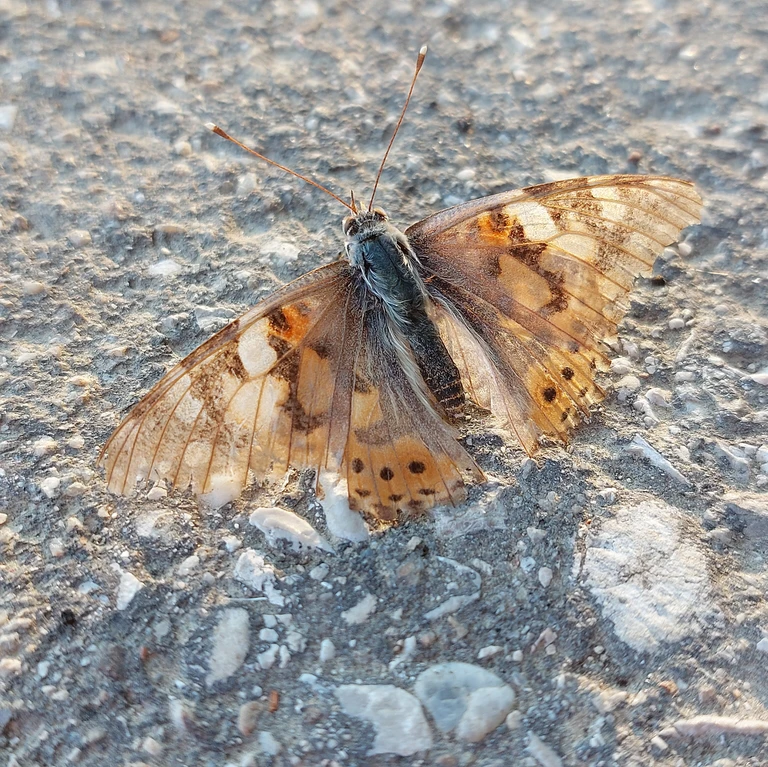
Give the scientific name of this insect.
Vanessa cardui
